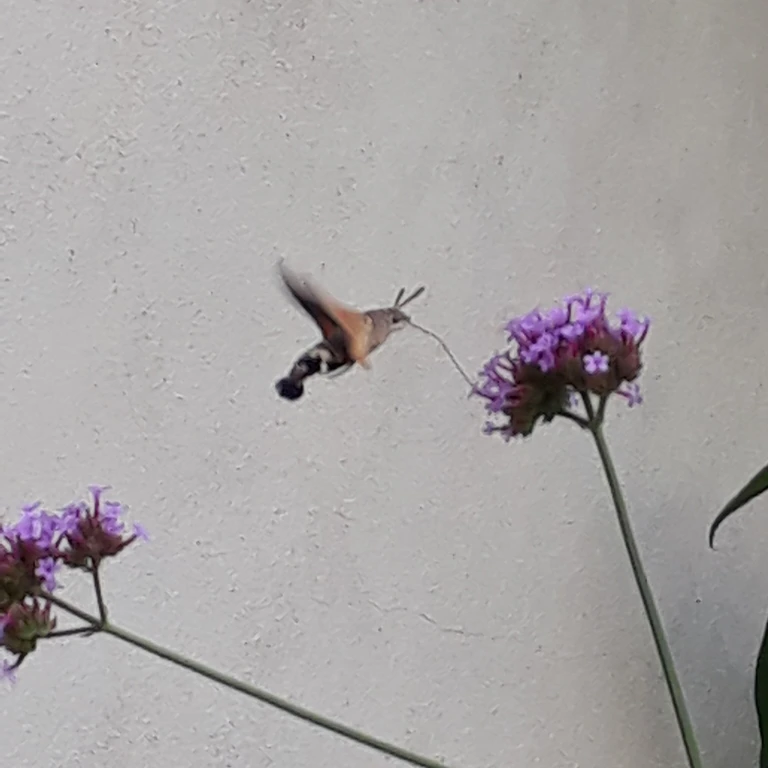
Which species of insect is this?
Macroglossum stellatarum
